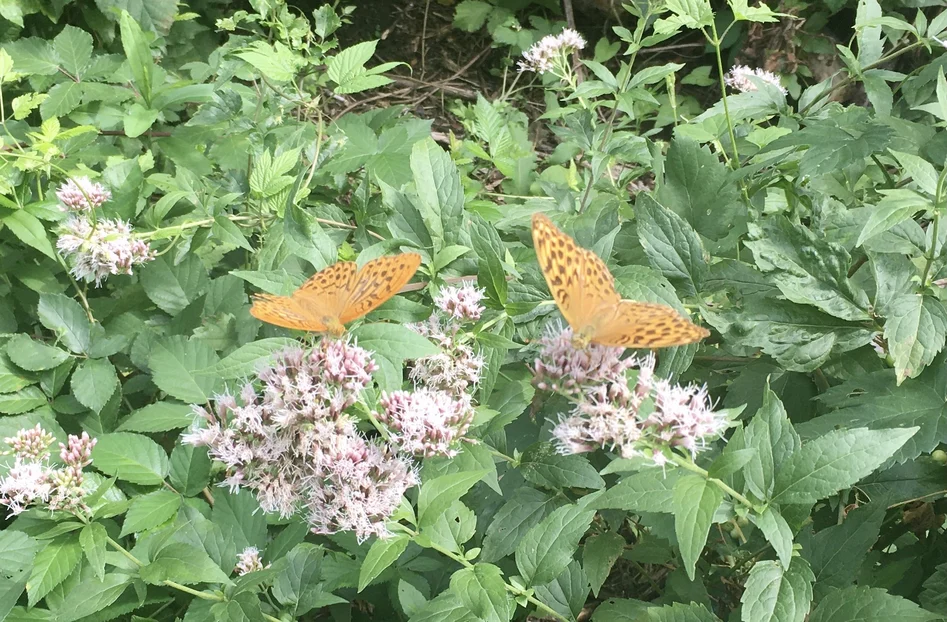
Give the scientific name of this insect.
Argynnis paphia
